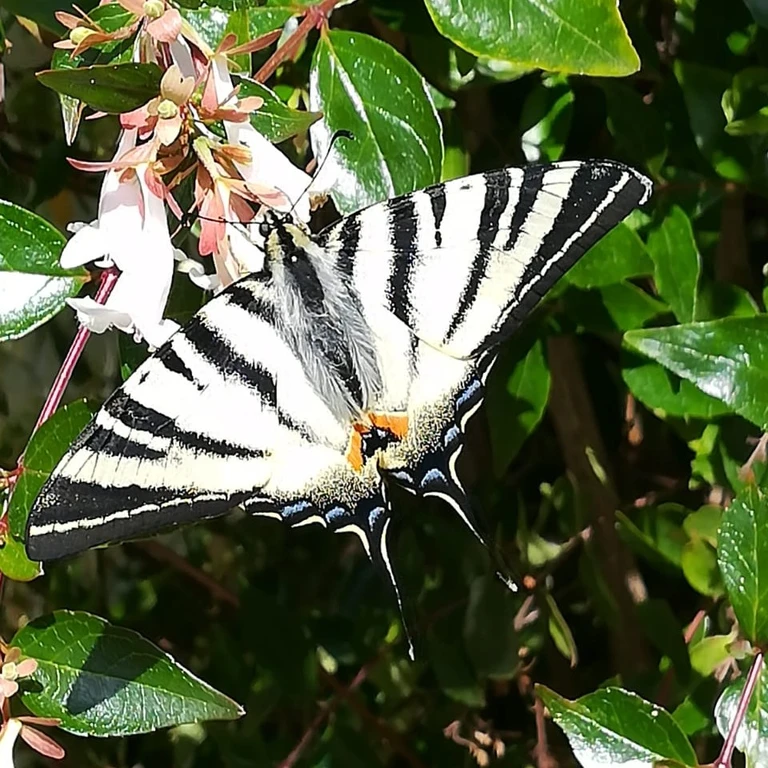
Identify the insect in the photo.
Iphiclides podalirius
